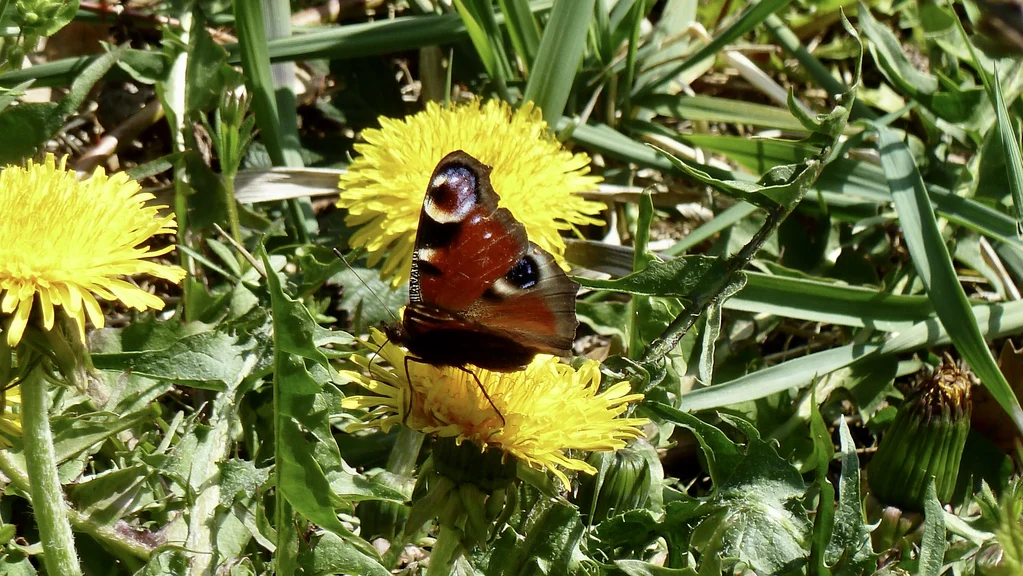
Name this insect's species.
Aglais io
